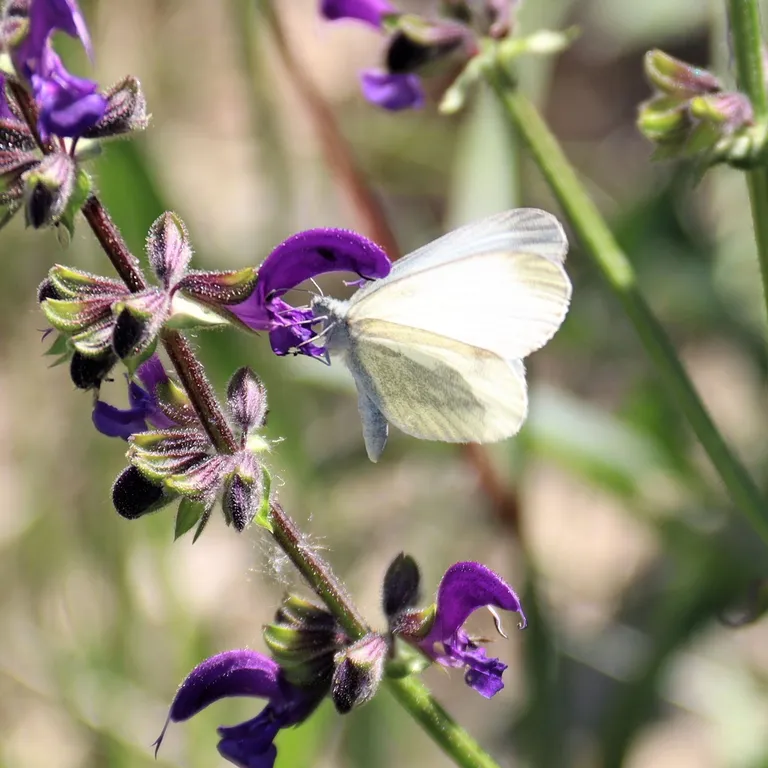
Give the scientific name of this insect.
Leptidea sinapis/juvernica
